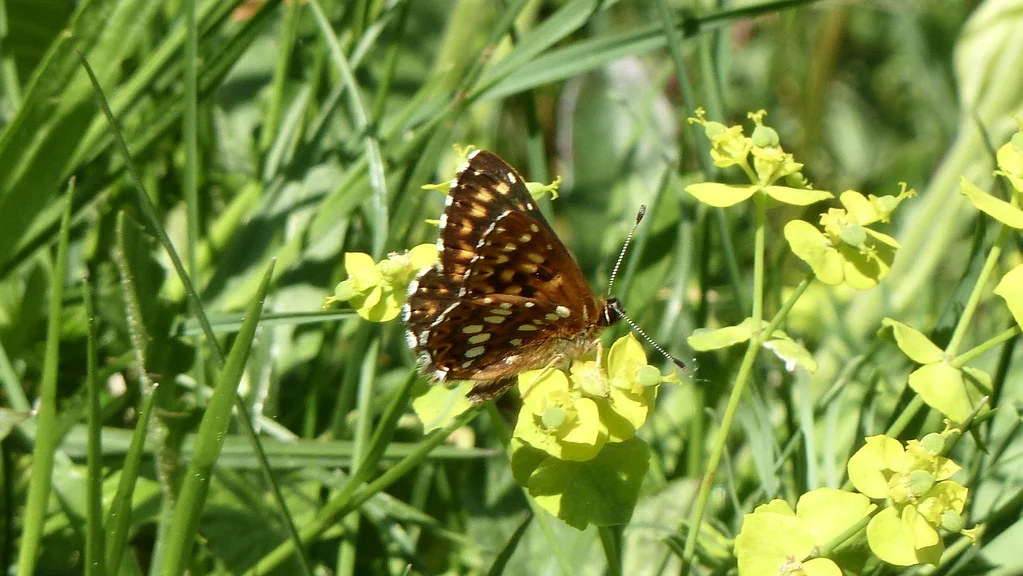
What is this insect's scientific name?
Hamearis lucina
